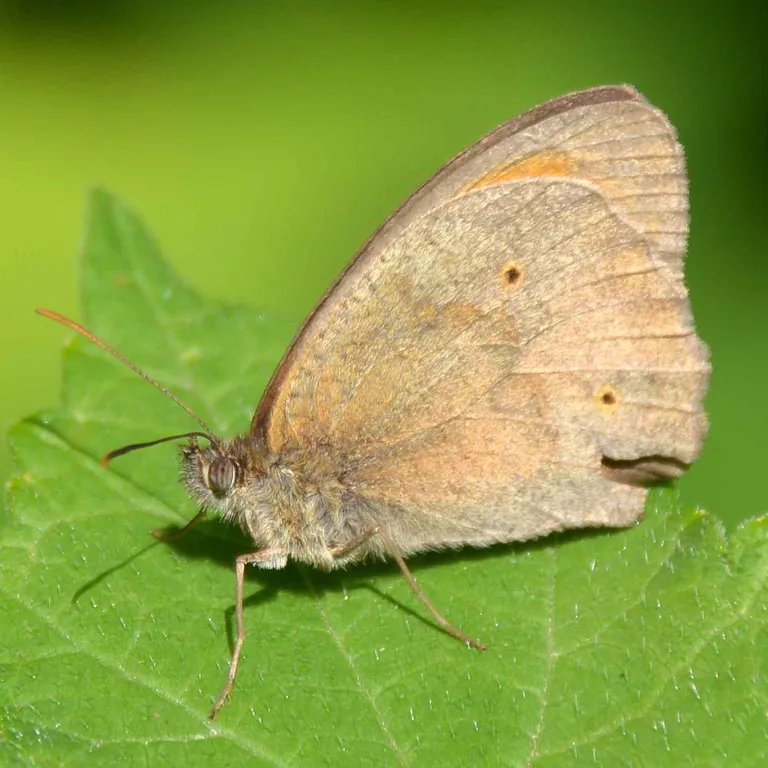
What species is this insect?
Maniola jurtina
